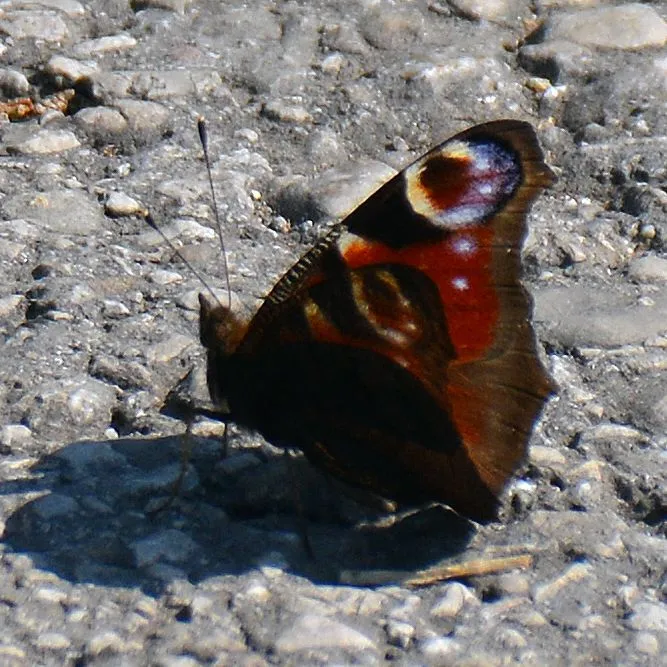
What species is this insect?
Aglais io
